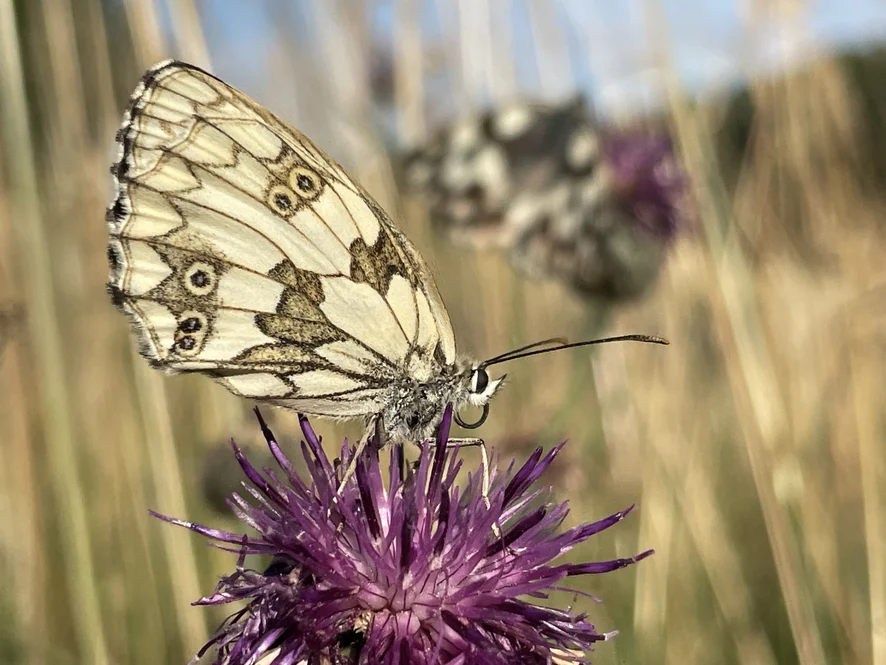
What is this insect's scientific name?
Melanargia galathea
